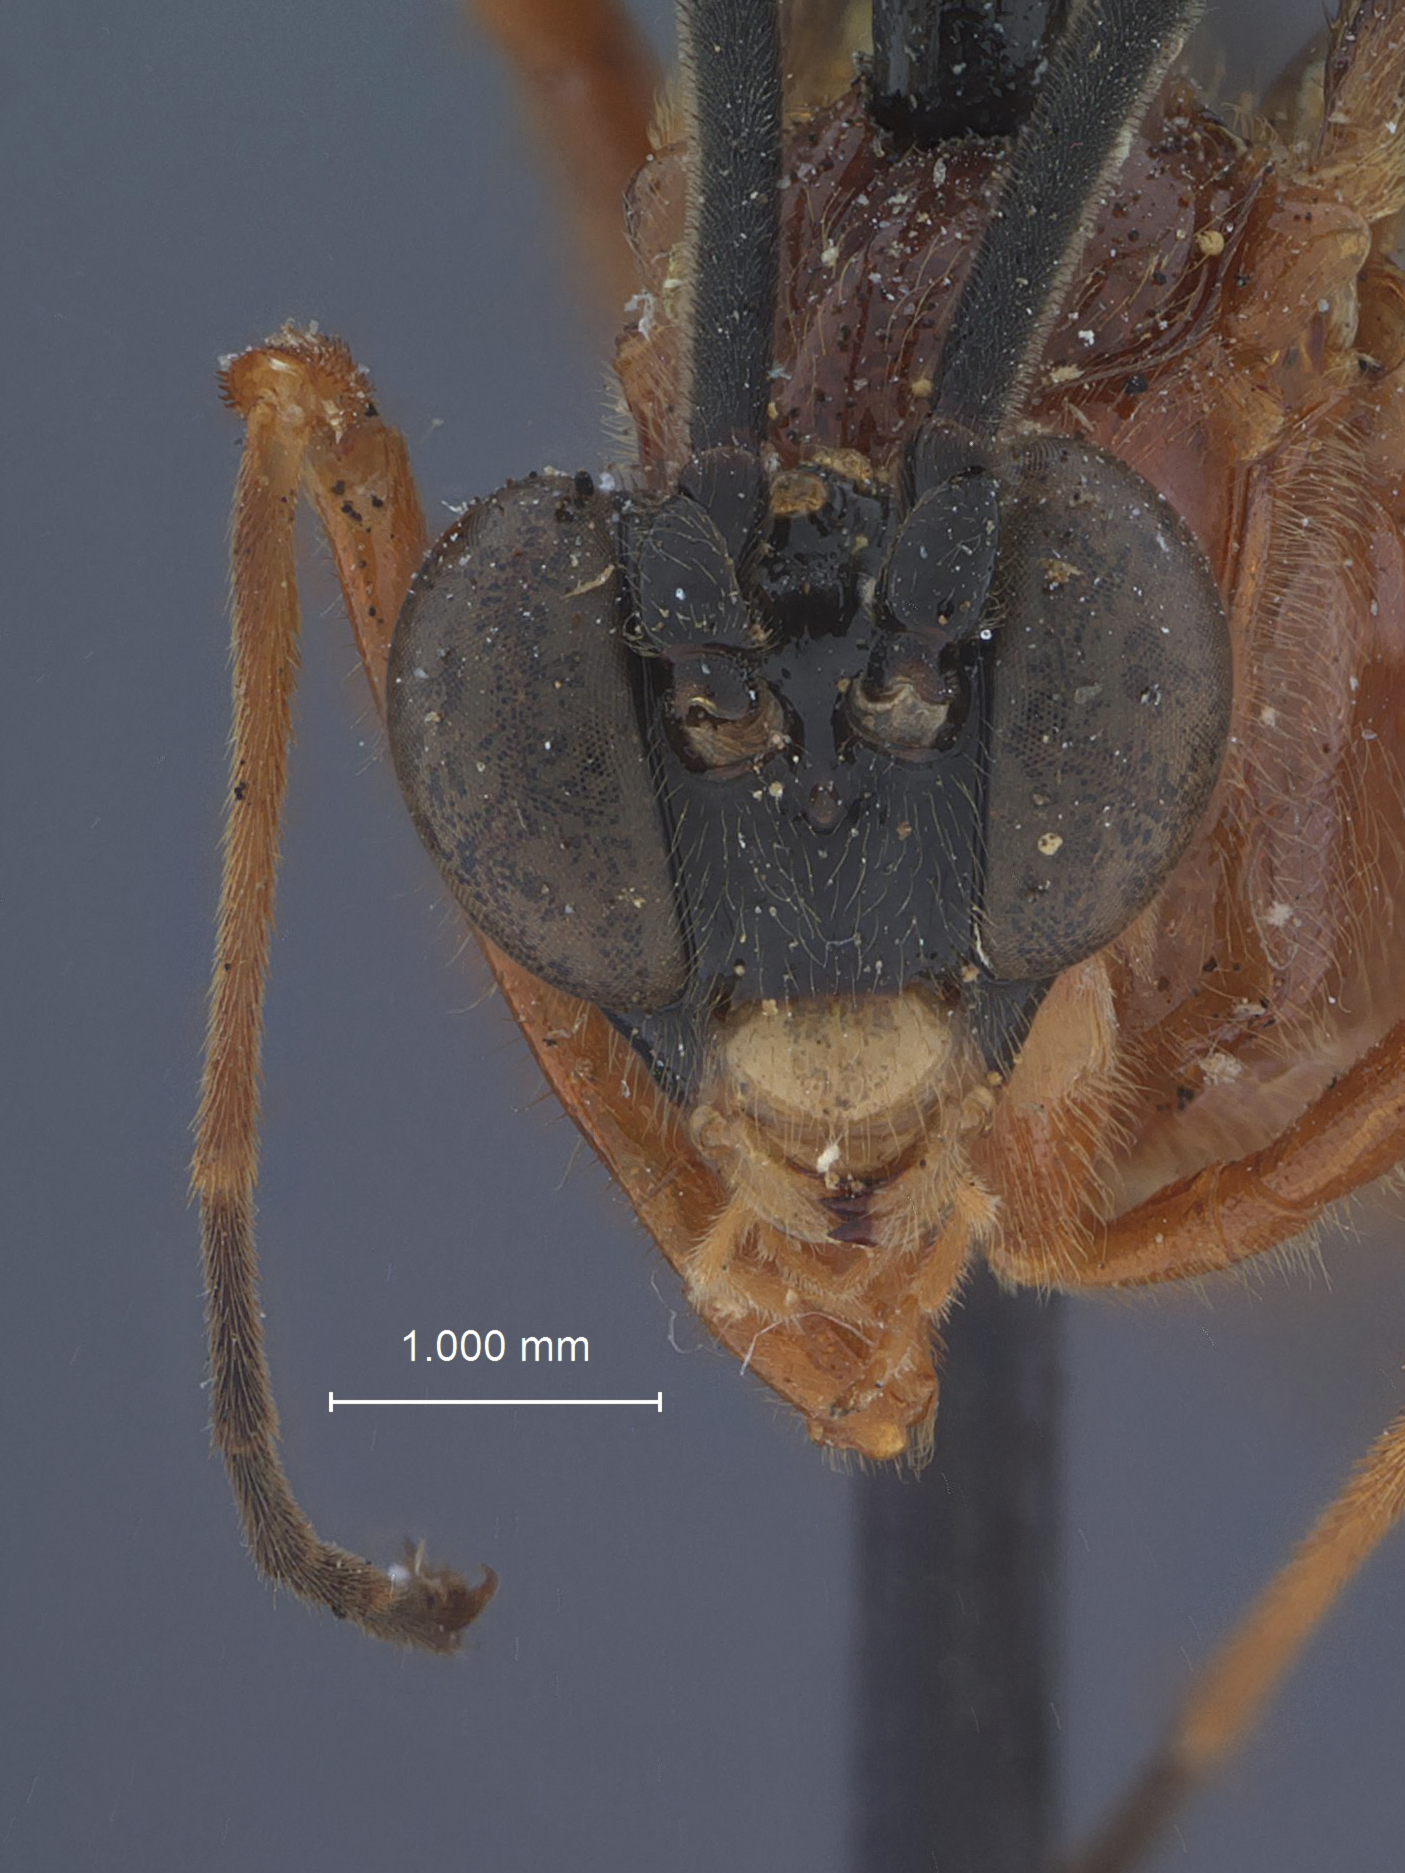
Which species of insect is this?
Cryptanuridimorpha elegans
